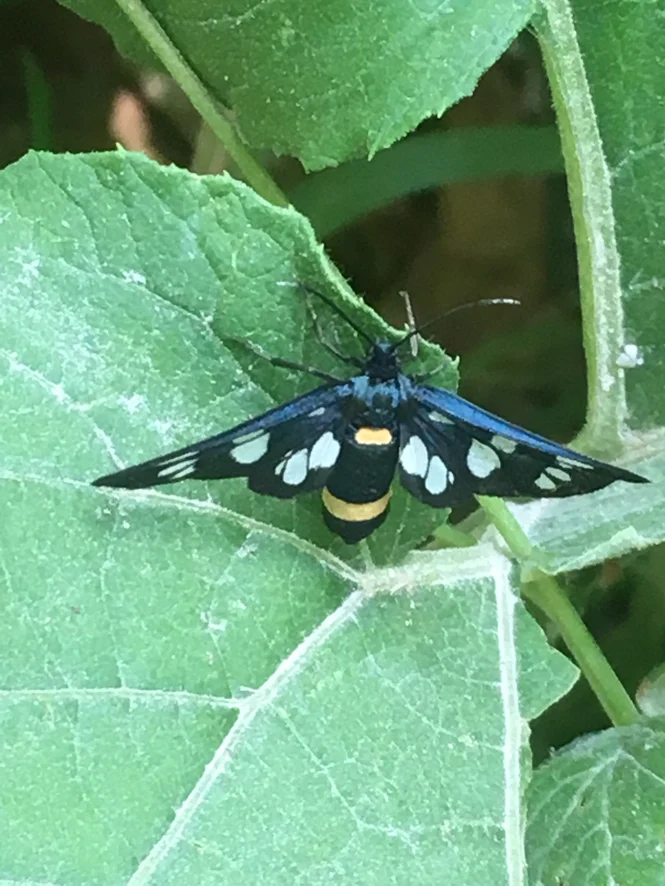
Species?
Amata phegea
